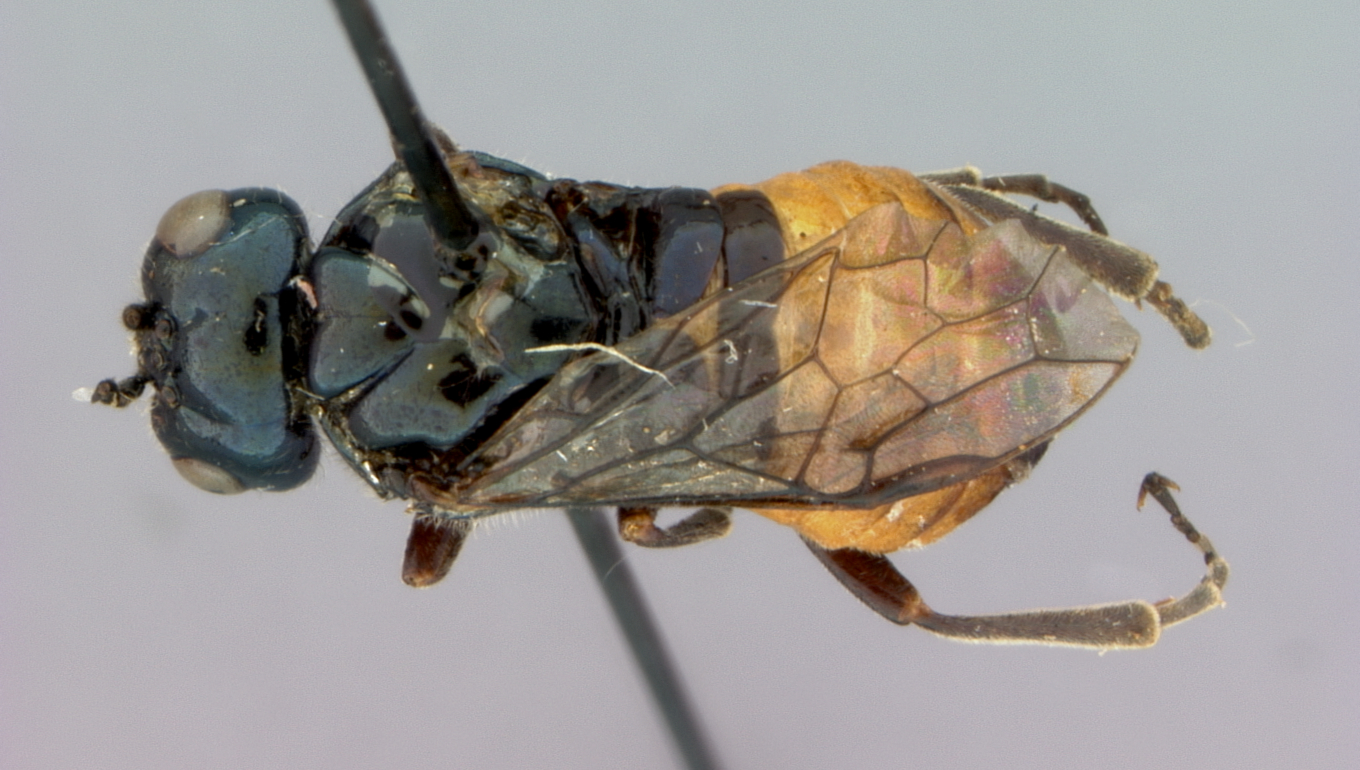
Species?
Augomonoctenus libocedrii
